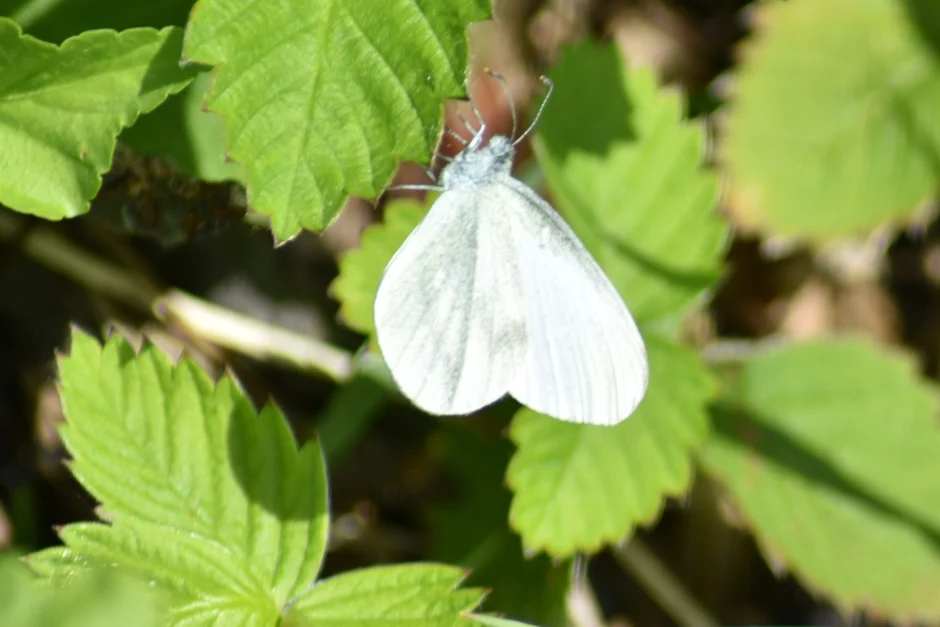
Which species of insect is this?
Leptidea sinapis/juvernica
